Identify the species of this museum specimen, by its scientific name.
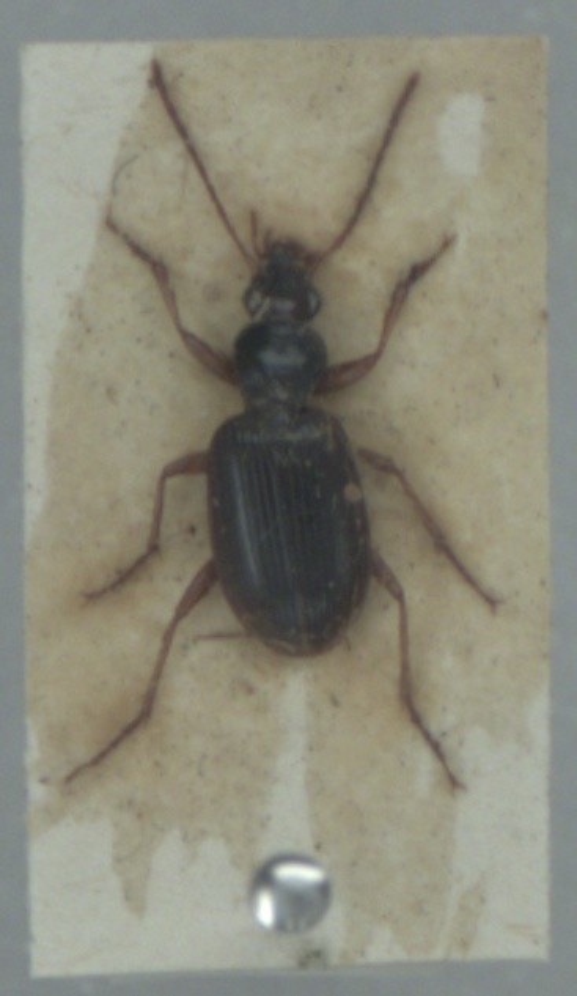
Paranchus albipes
